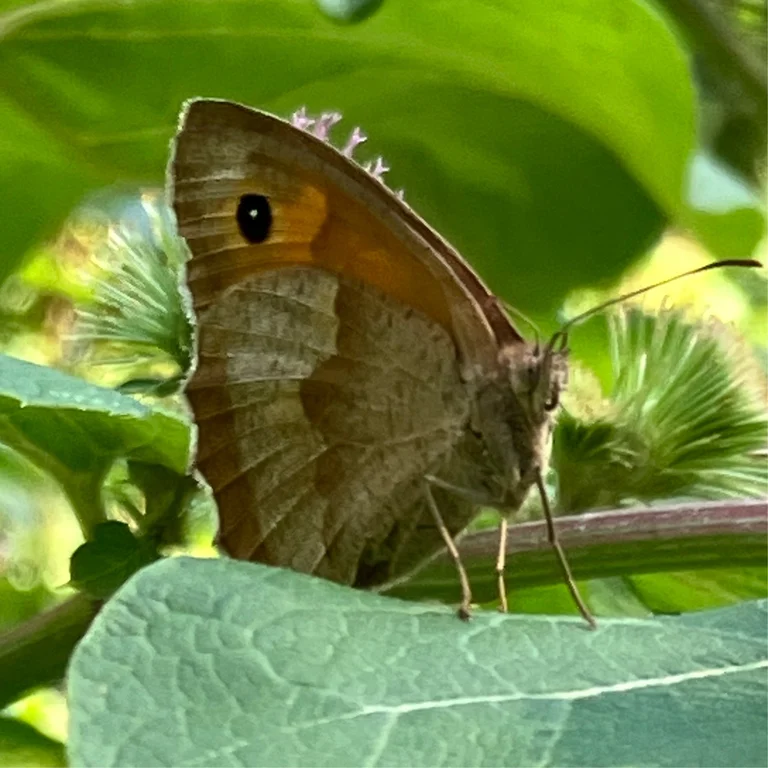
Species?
Maniola jurtina
